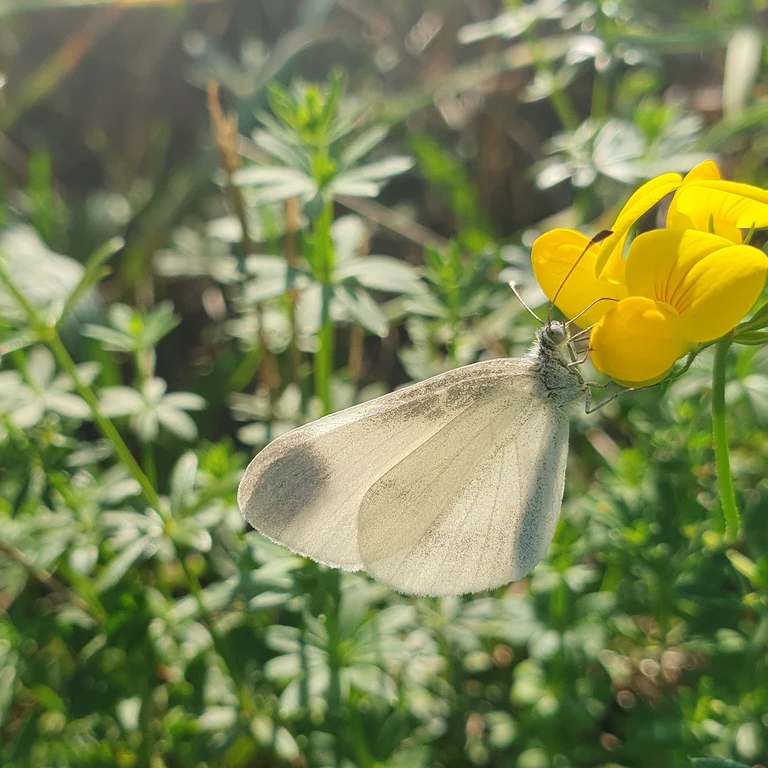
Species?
Leptidea sinapis/juvernica
